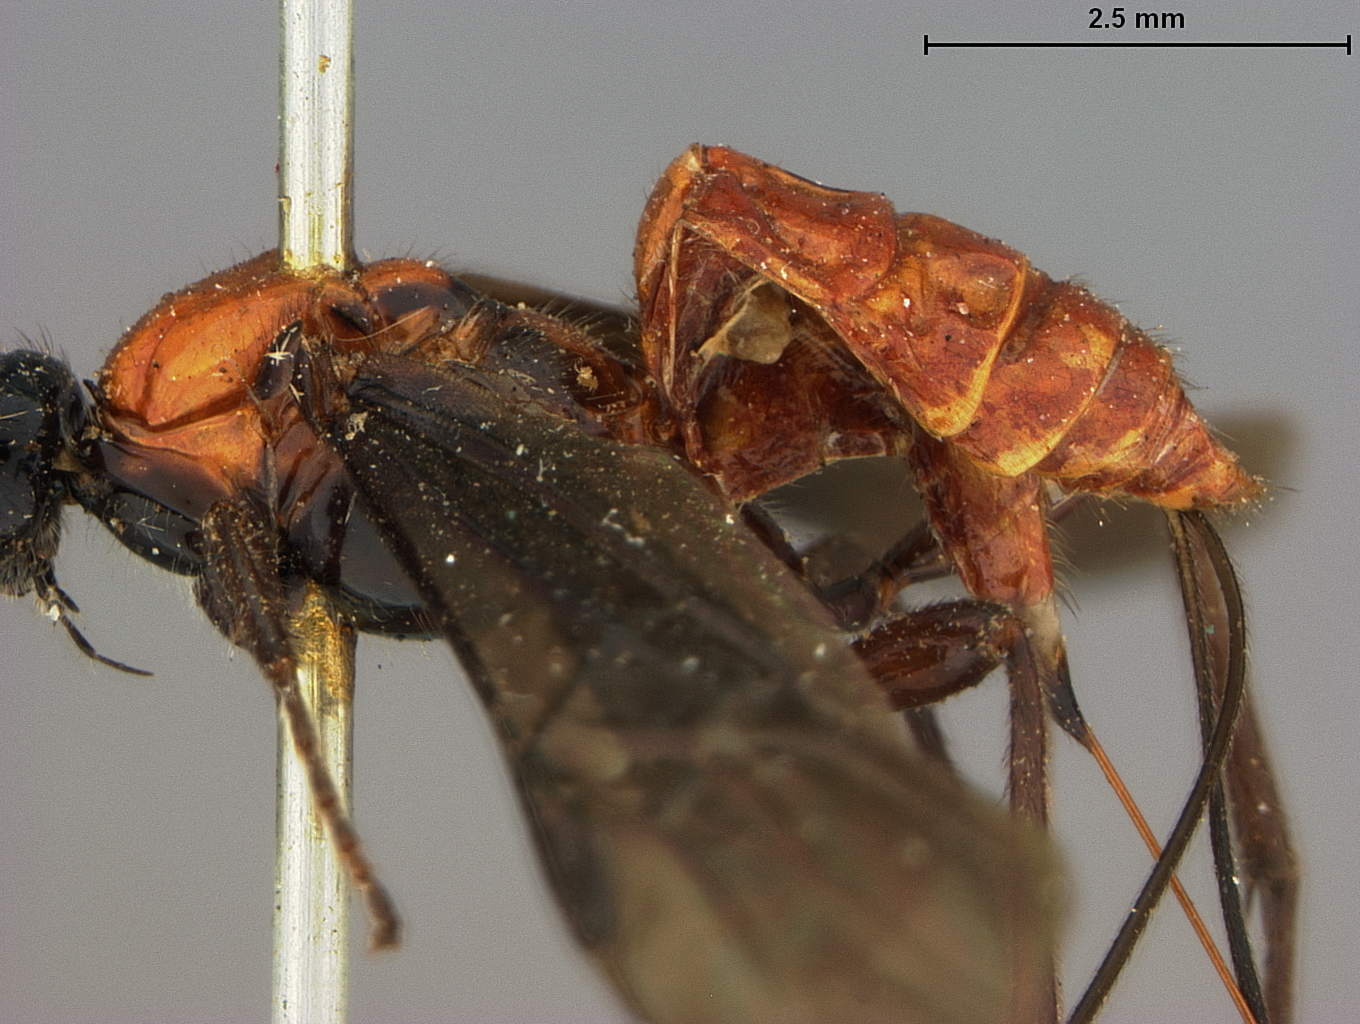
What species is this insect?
Bracon atripectus
